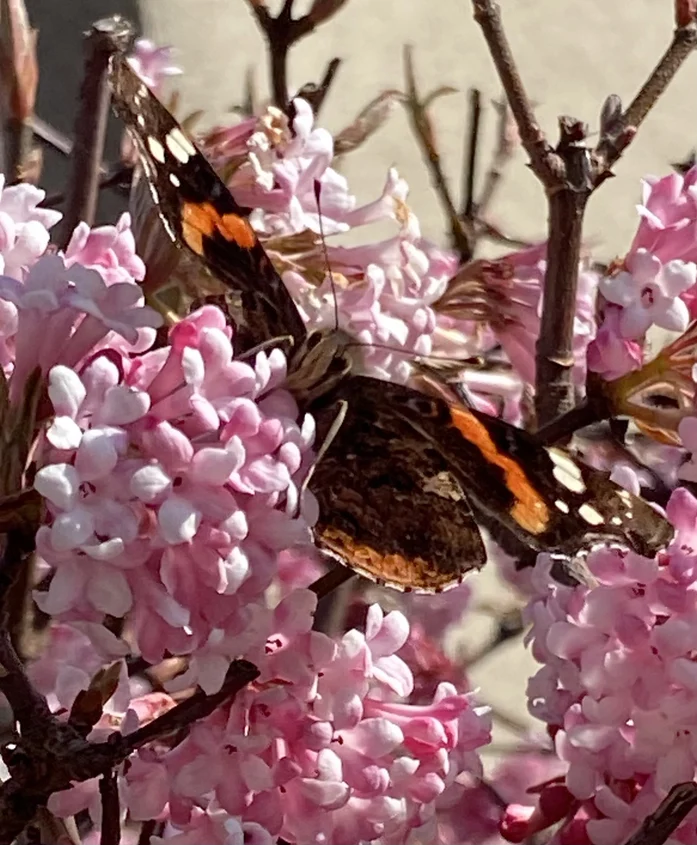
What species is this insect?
Vanessa atalanta
